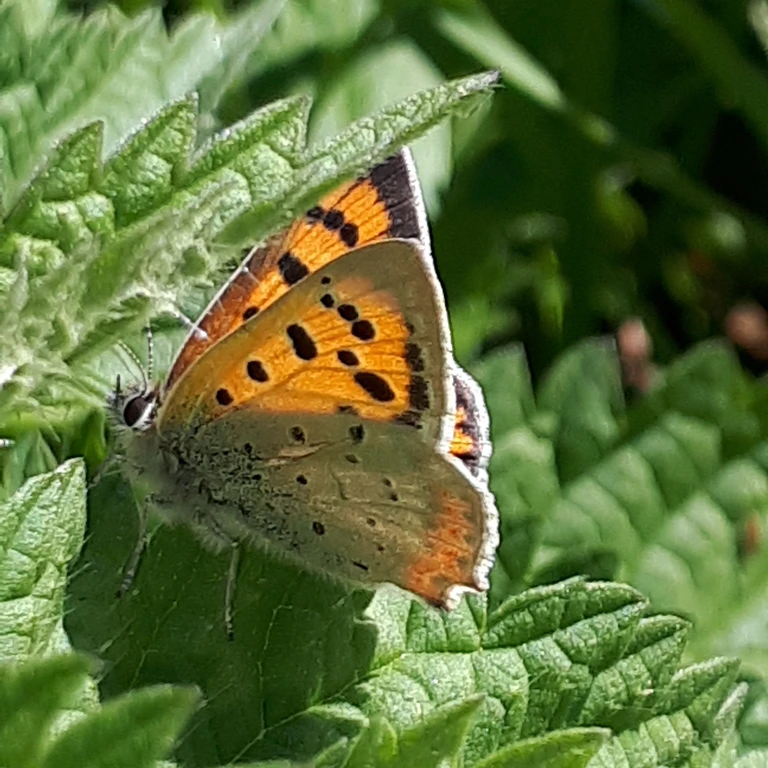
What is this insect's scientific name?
Lycaena phlaeas
